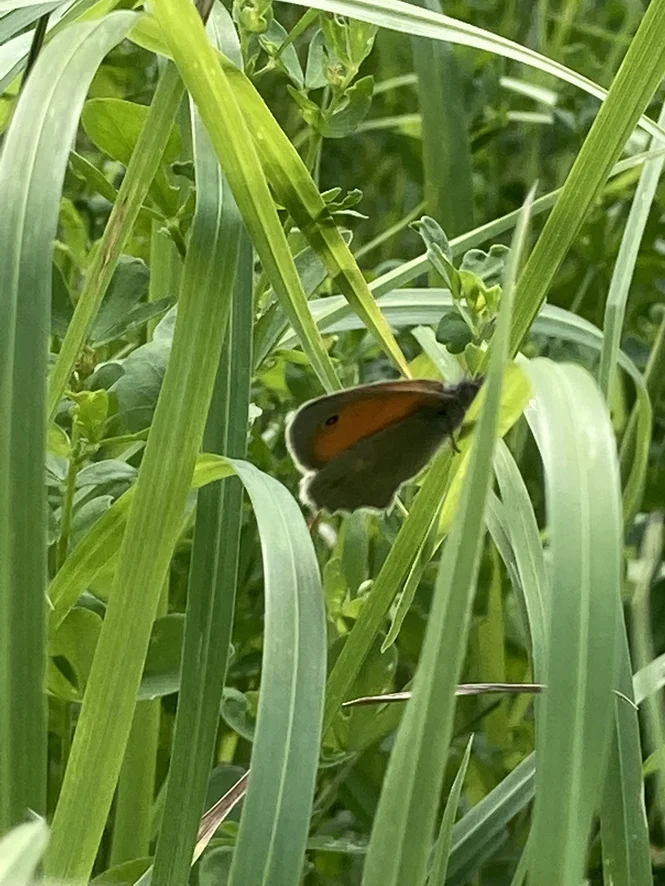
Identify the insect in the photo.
Coenonympha pamphilus
